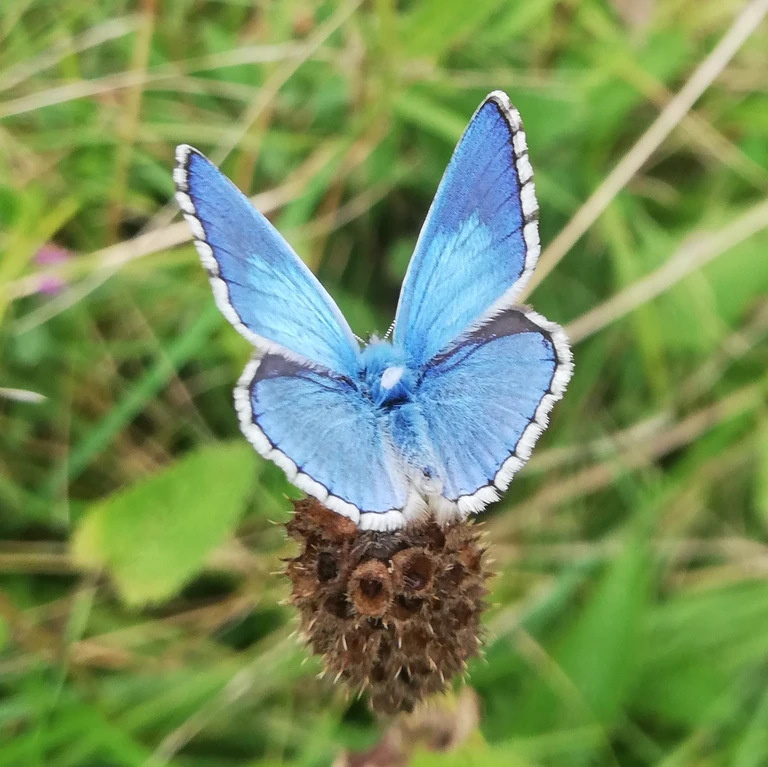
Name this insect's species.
Lysandra bellargus
